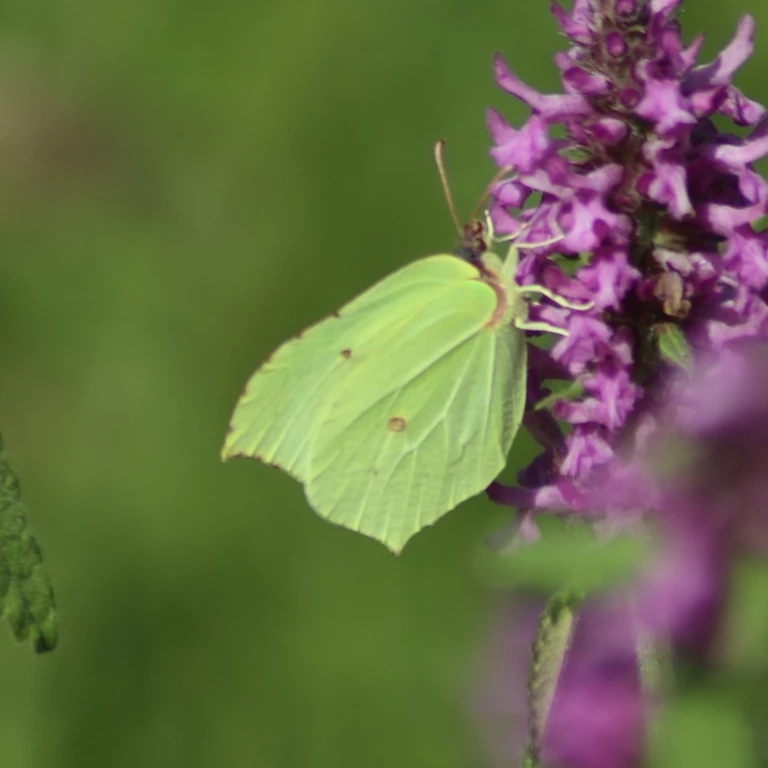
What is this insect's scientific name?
Gonepteryx rhamni
